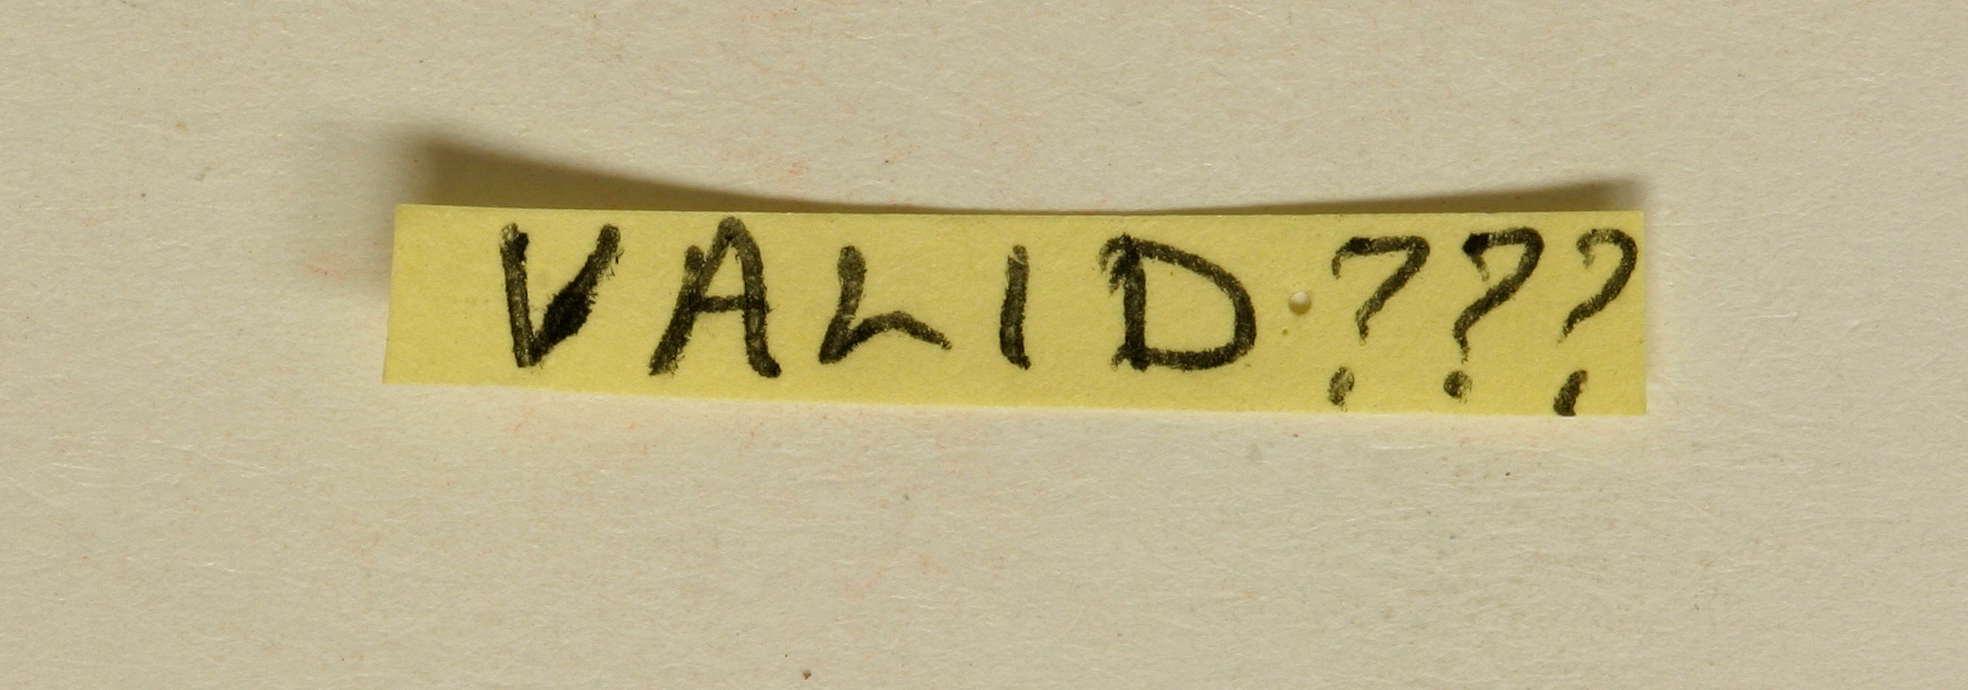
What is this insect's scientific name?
Exoceras flinti
